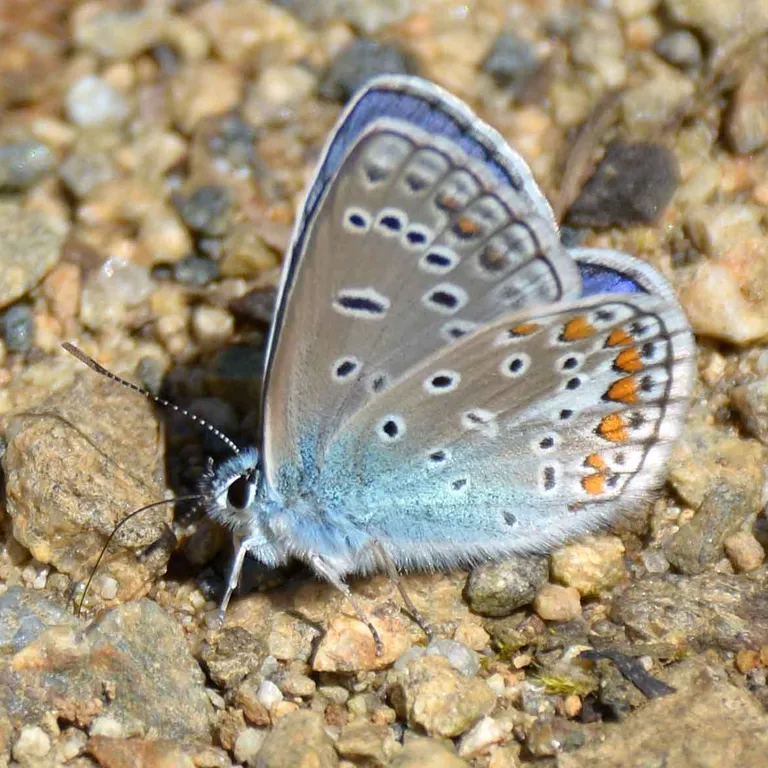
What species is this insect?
Polyommatus icarus
